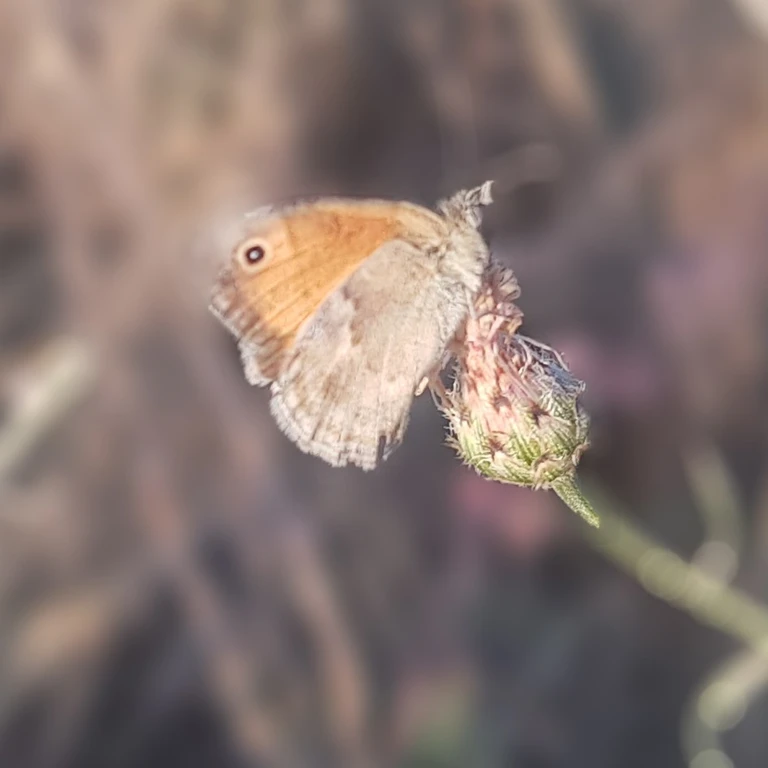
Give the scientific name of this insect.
Coenonympha pamphilus
